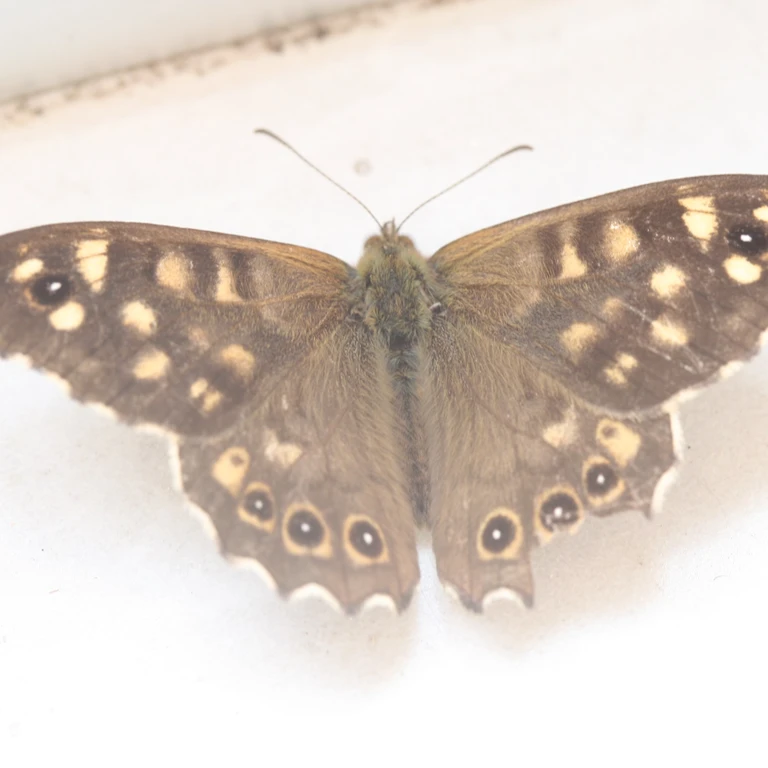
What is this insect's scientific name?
Pararge aegeria
